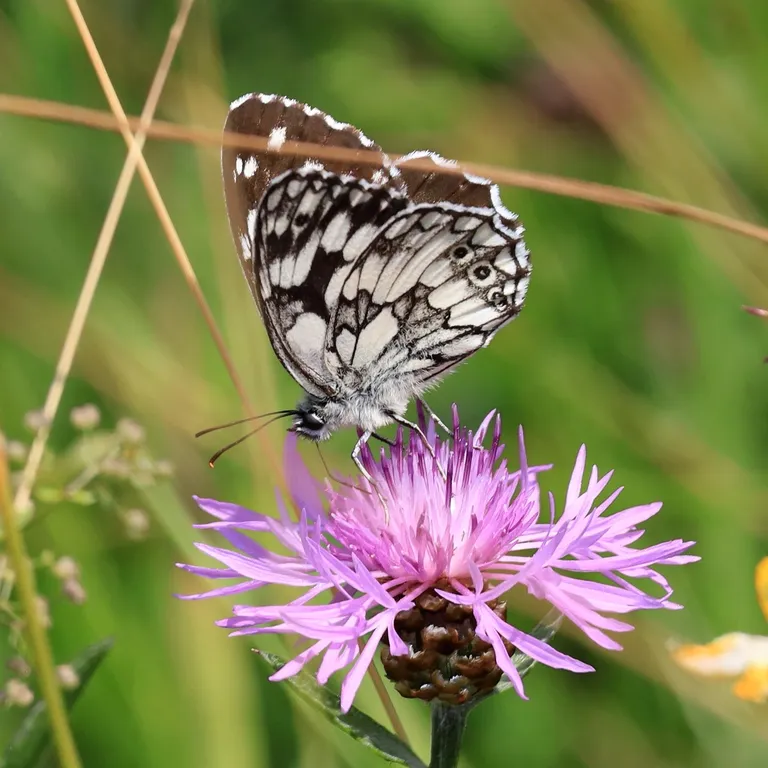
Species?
Melanargia galathea
